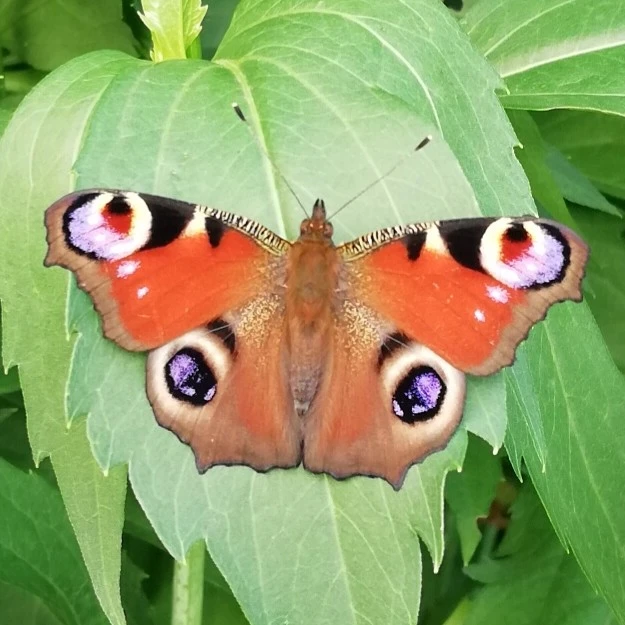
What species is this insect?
Aglais io
